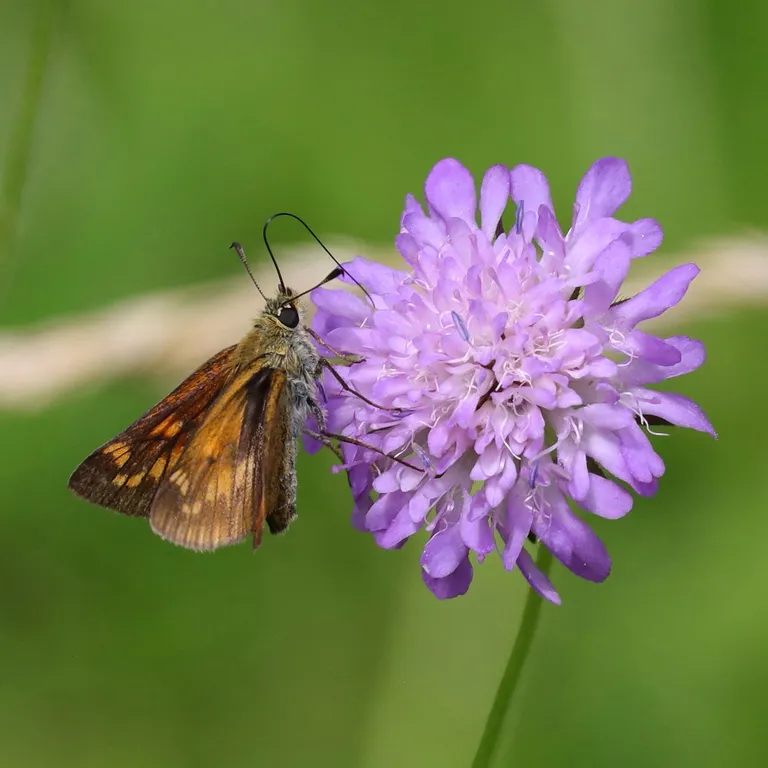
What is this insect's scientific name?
Ochlodes sylvanus (also Ochlodes venata)
